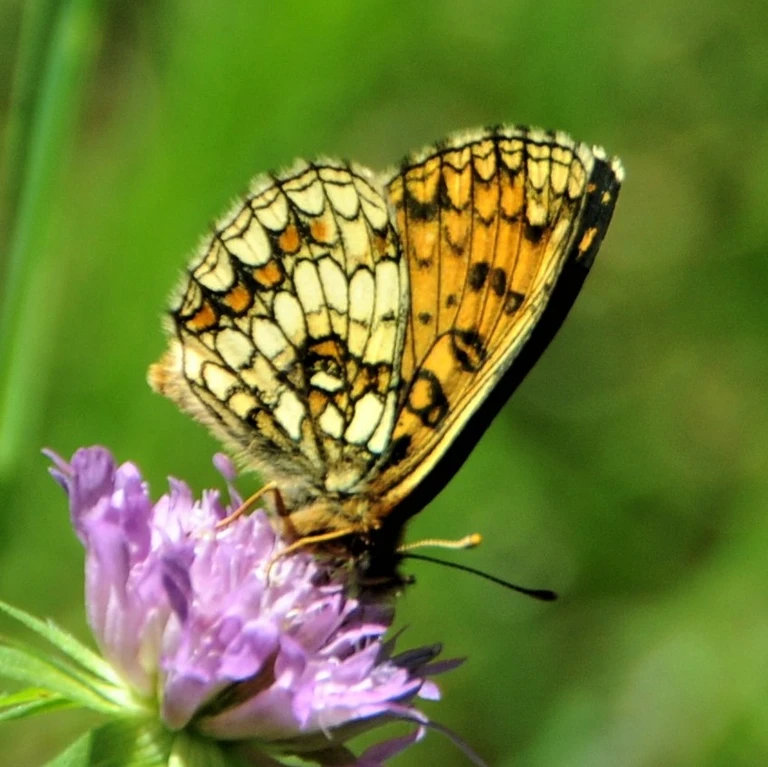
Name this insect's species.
Melitaea athalia
